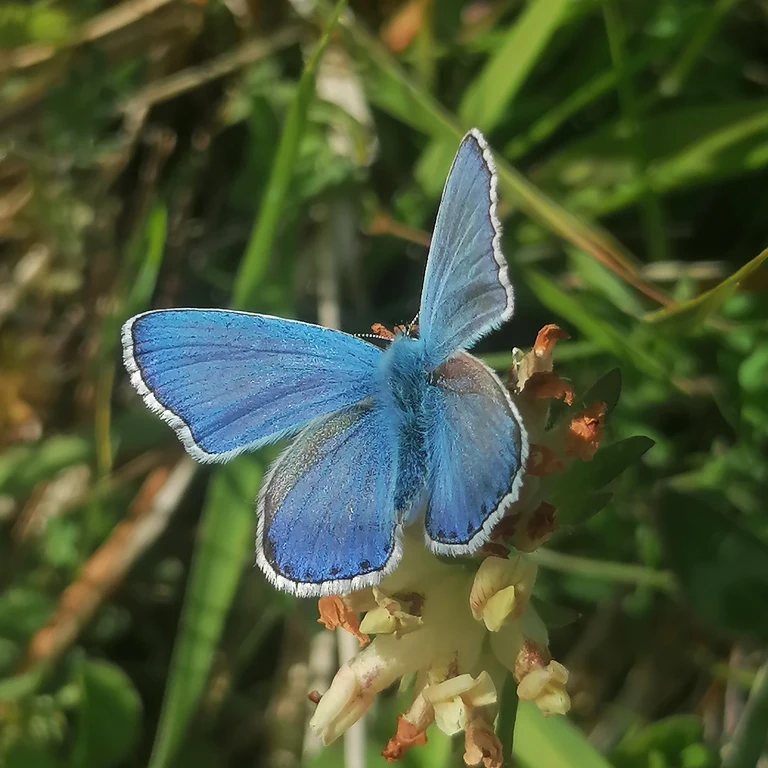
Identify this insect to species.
Lysandra bellargus
